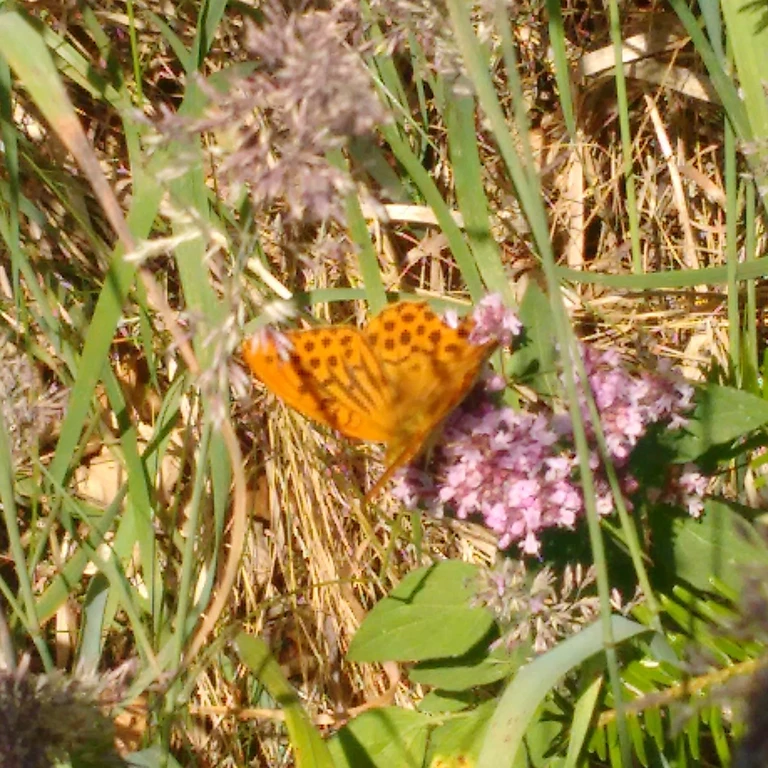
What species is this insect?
Argynnis paphia
